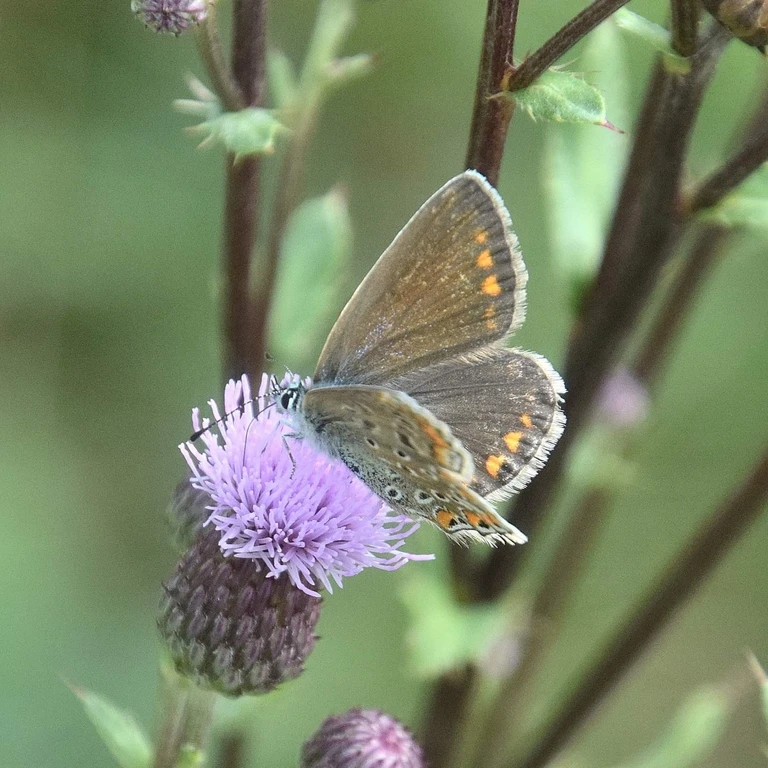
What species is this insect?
Polyommatus icarus
